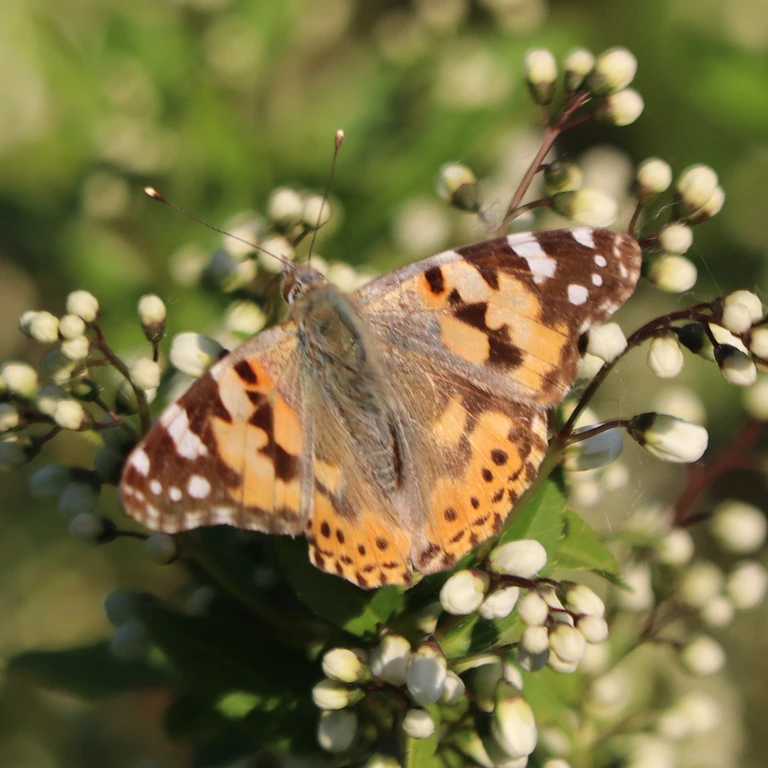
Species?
Vanessa cardui
